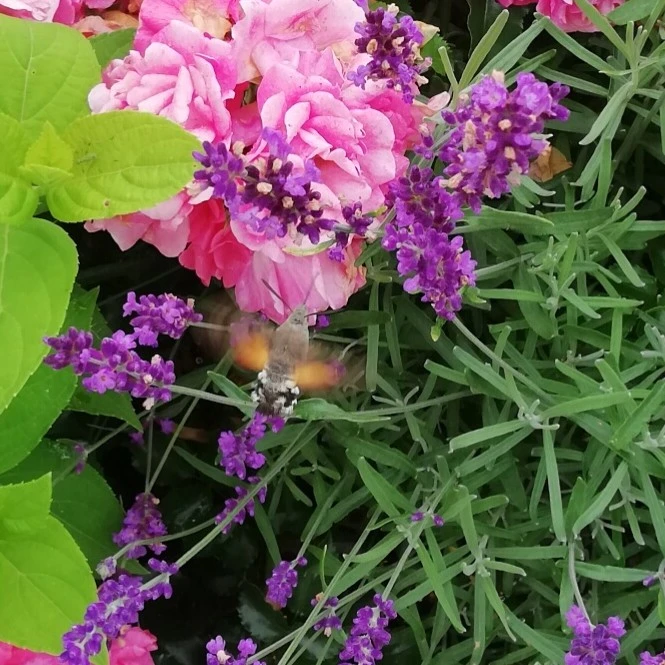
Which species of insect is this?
Macroglossum stellatarum
